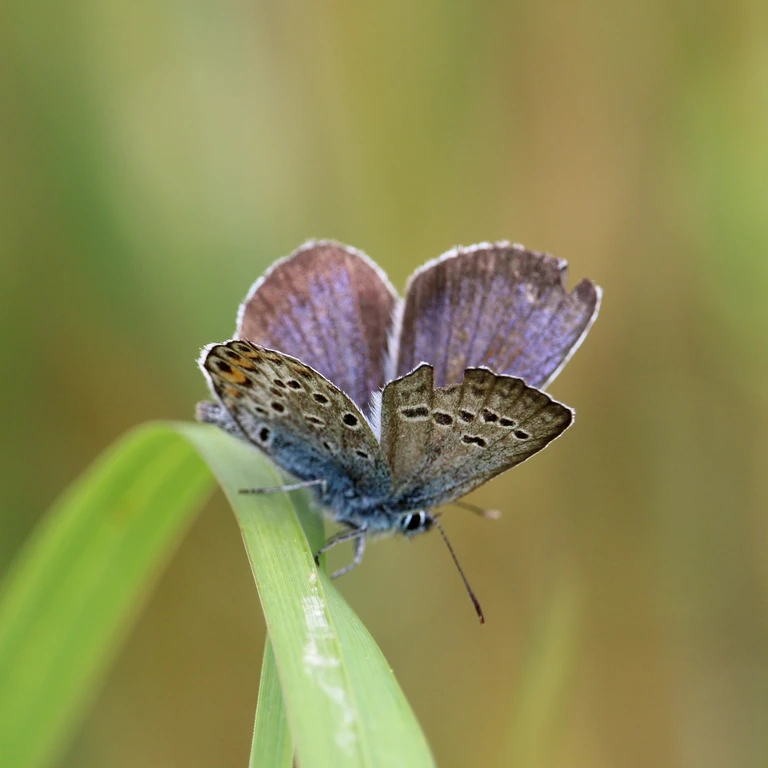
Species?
Plebejus argus
